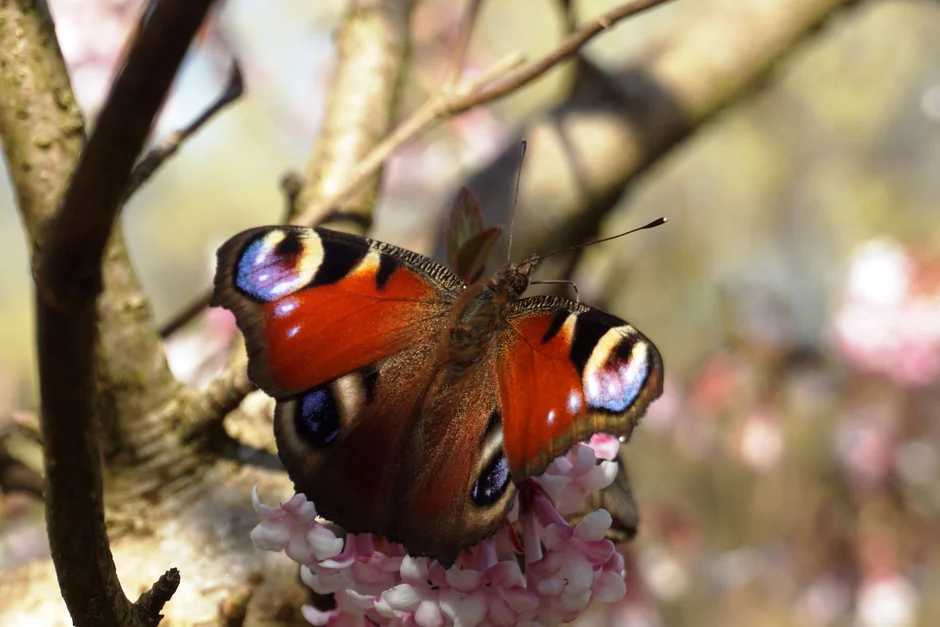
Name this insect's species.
Aglais io
